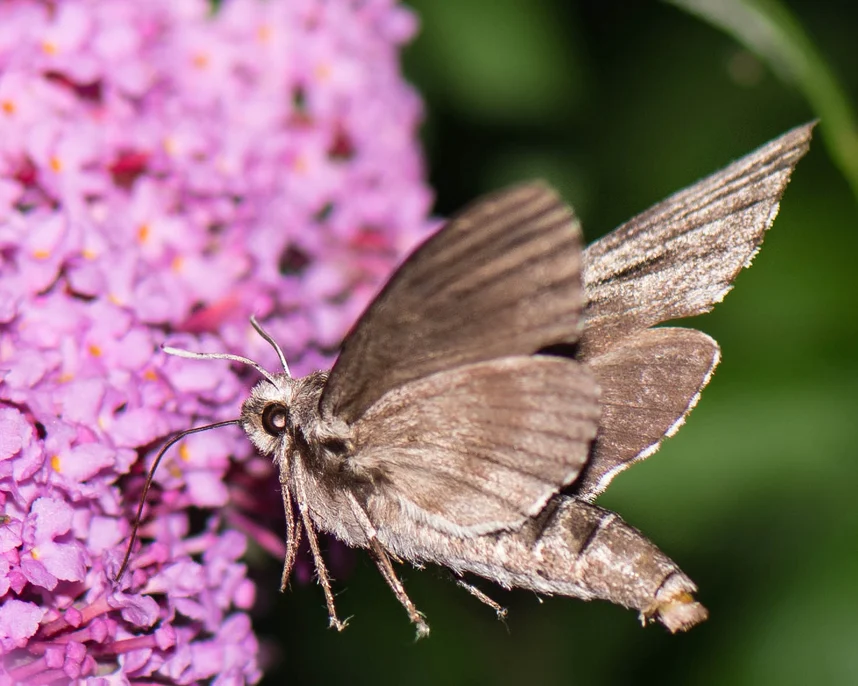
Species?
Sphinx pinastri
